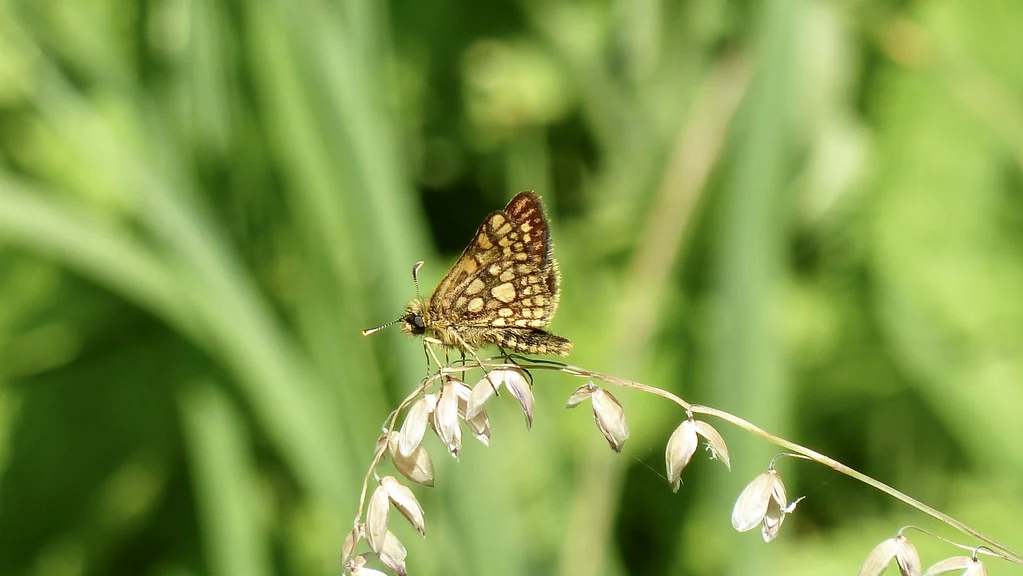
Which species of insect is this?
Carterocephalus palaemon
